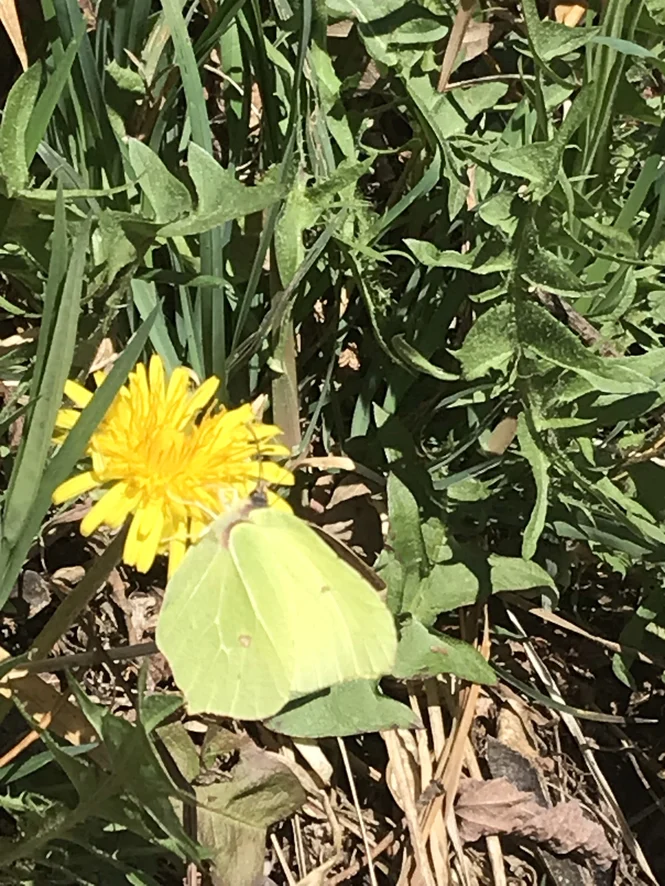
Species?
Gonepteryx rhamni
